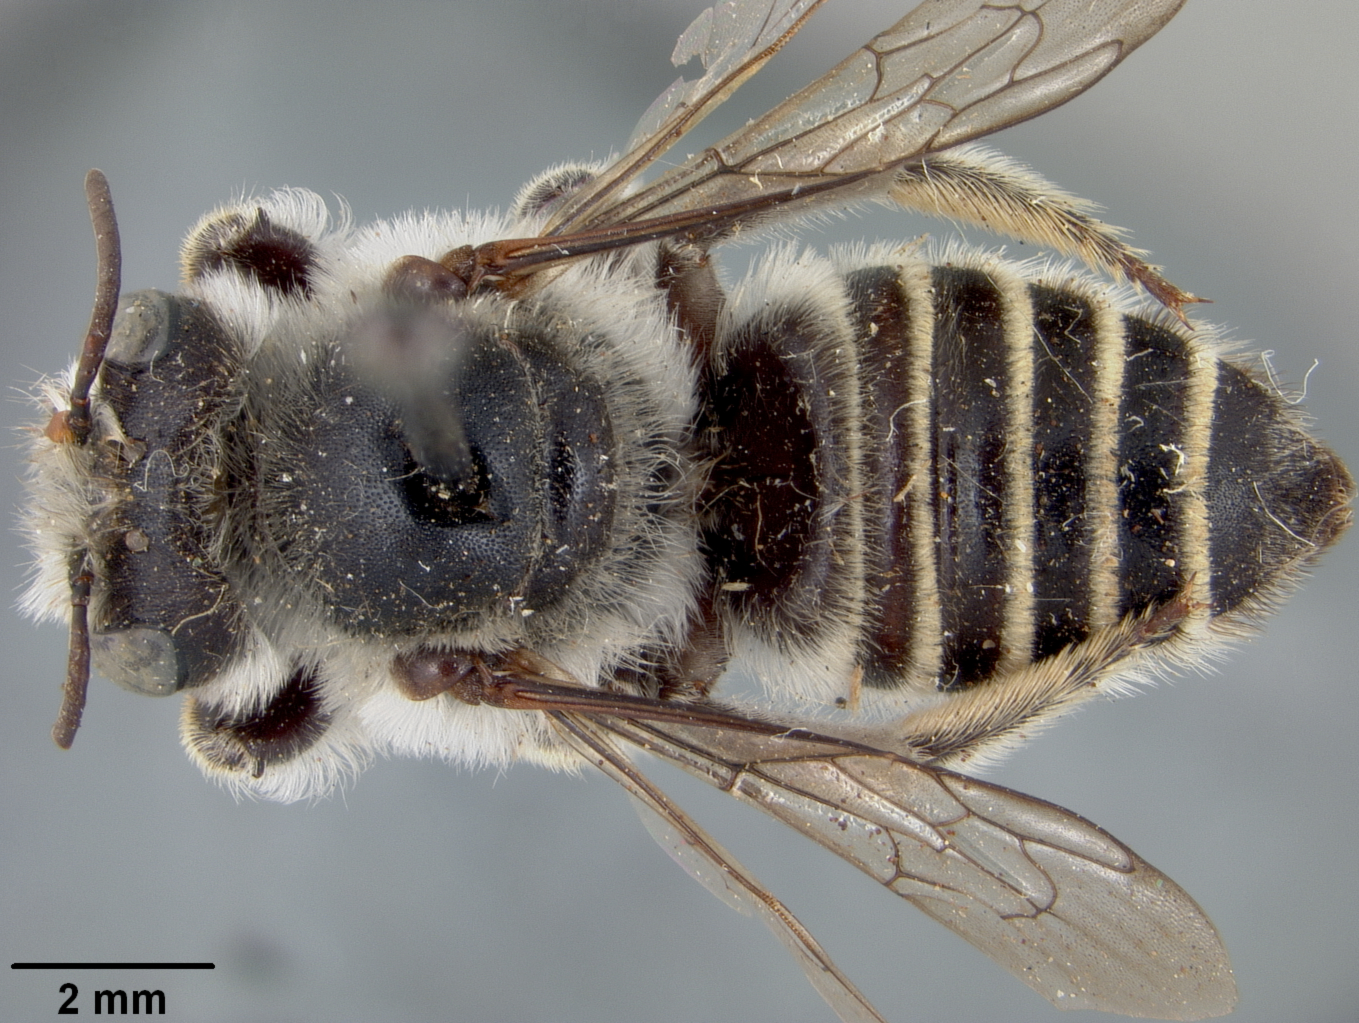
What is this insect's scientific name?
Megachile smithi
